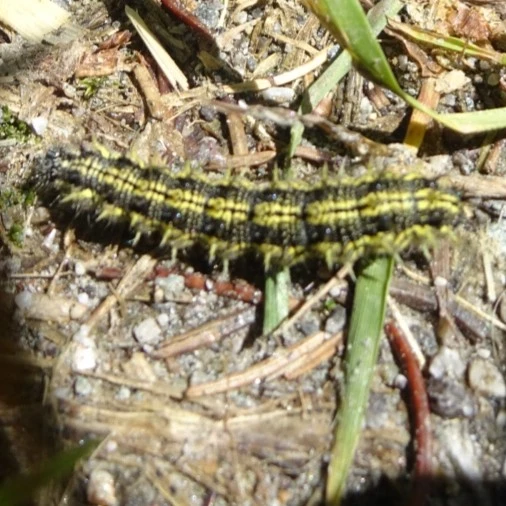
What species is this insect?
Aglais urticae
